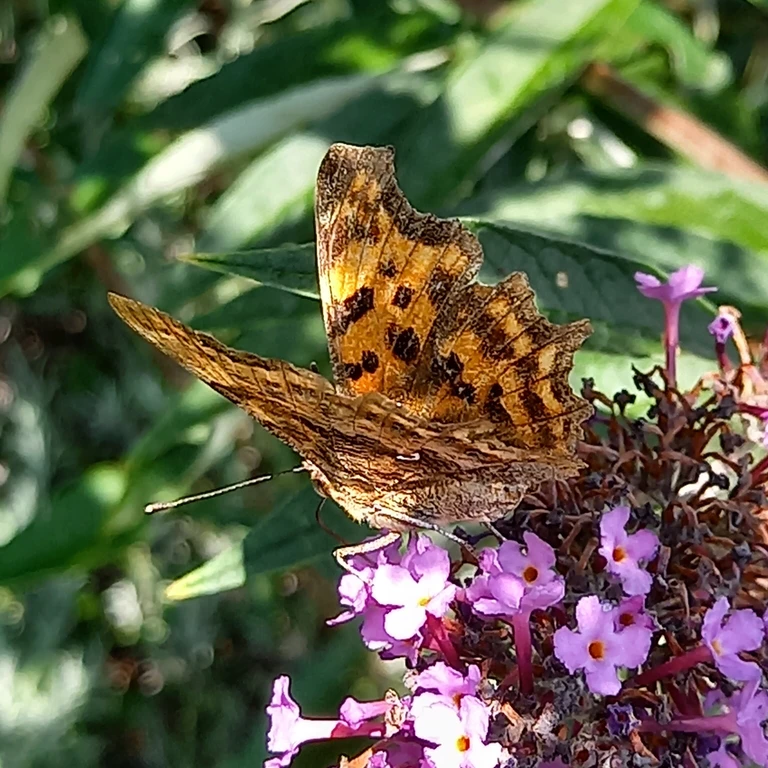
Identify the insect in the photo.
Polygonia c-album
